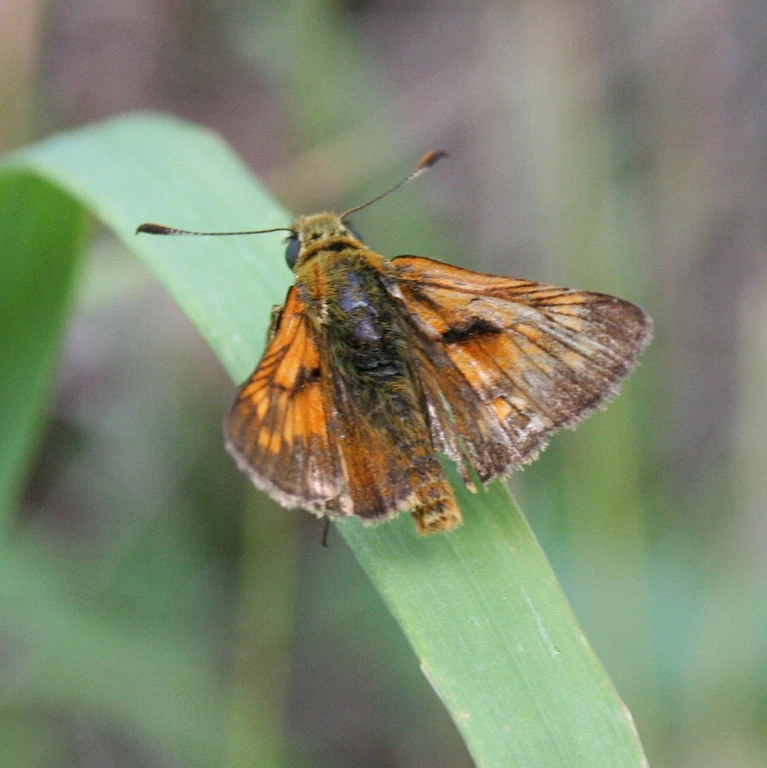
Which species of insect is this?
Ochlodes sylvanus (also Ochlodes venata)
